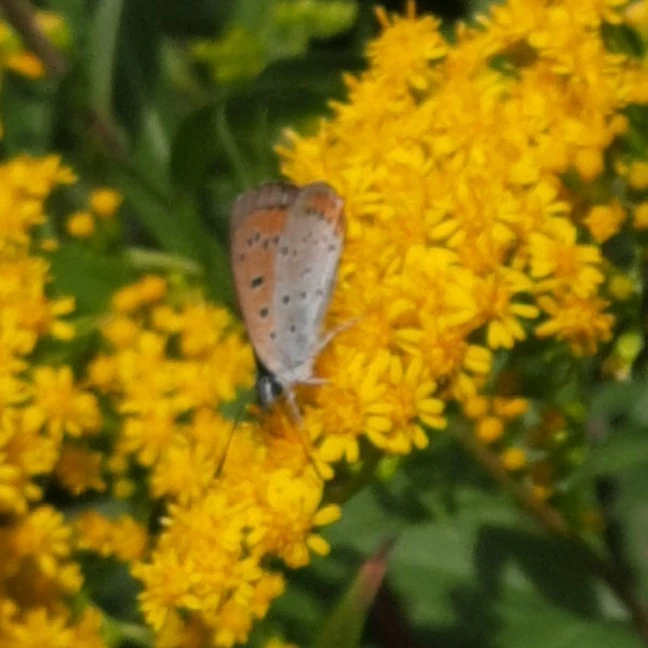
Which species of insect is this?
Lycaena dispar
